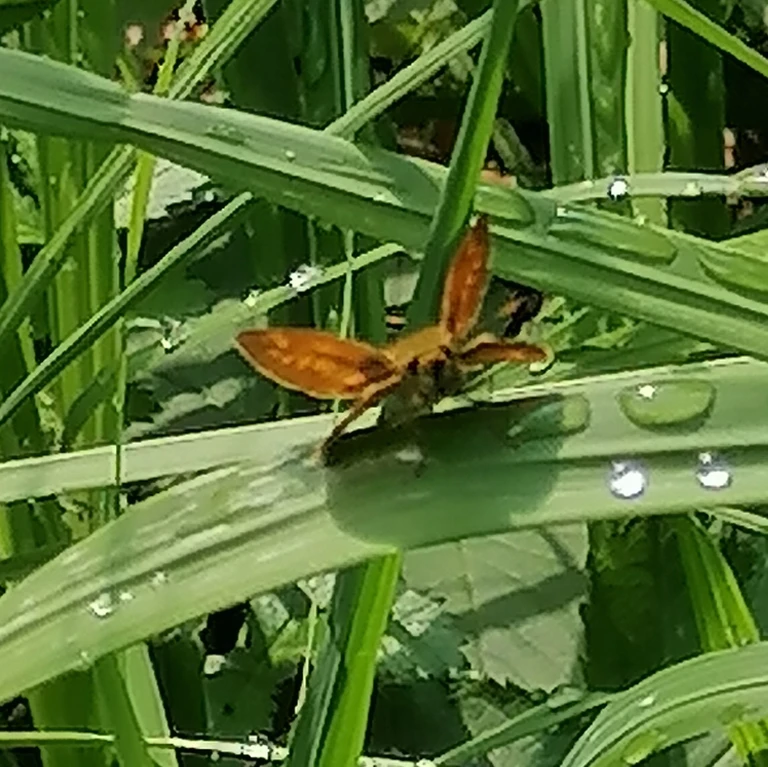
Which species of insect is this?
Ochlodes sylvanus (also Ochlodes venata)
